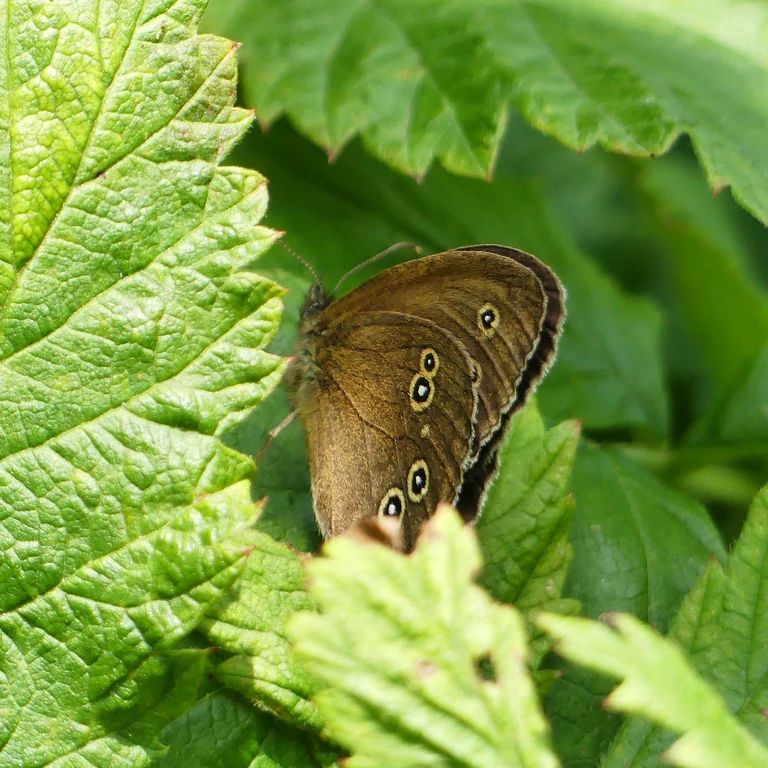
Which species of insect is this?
Aphantopus hyperantus
